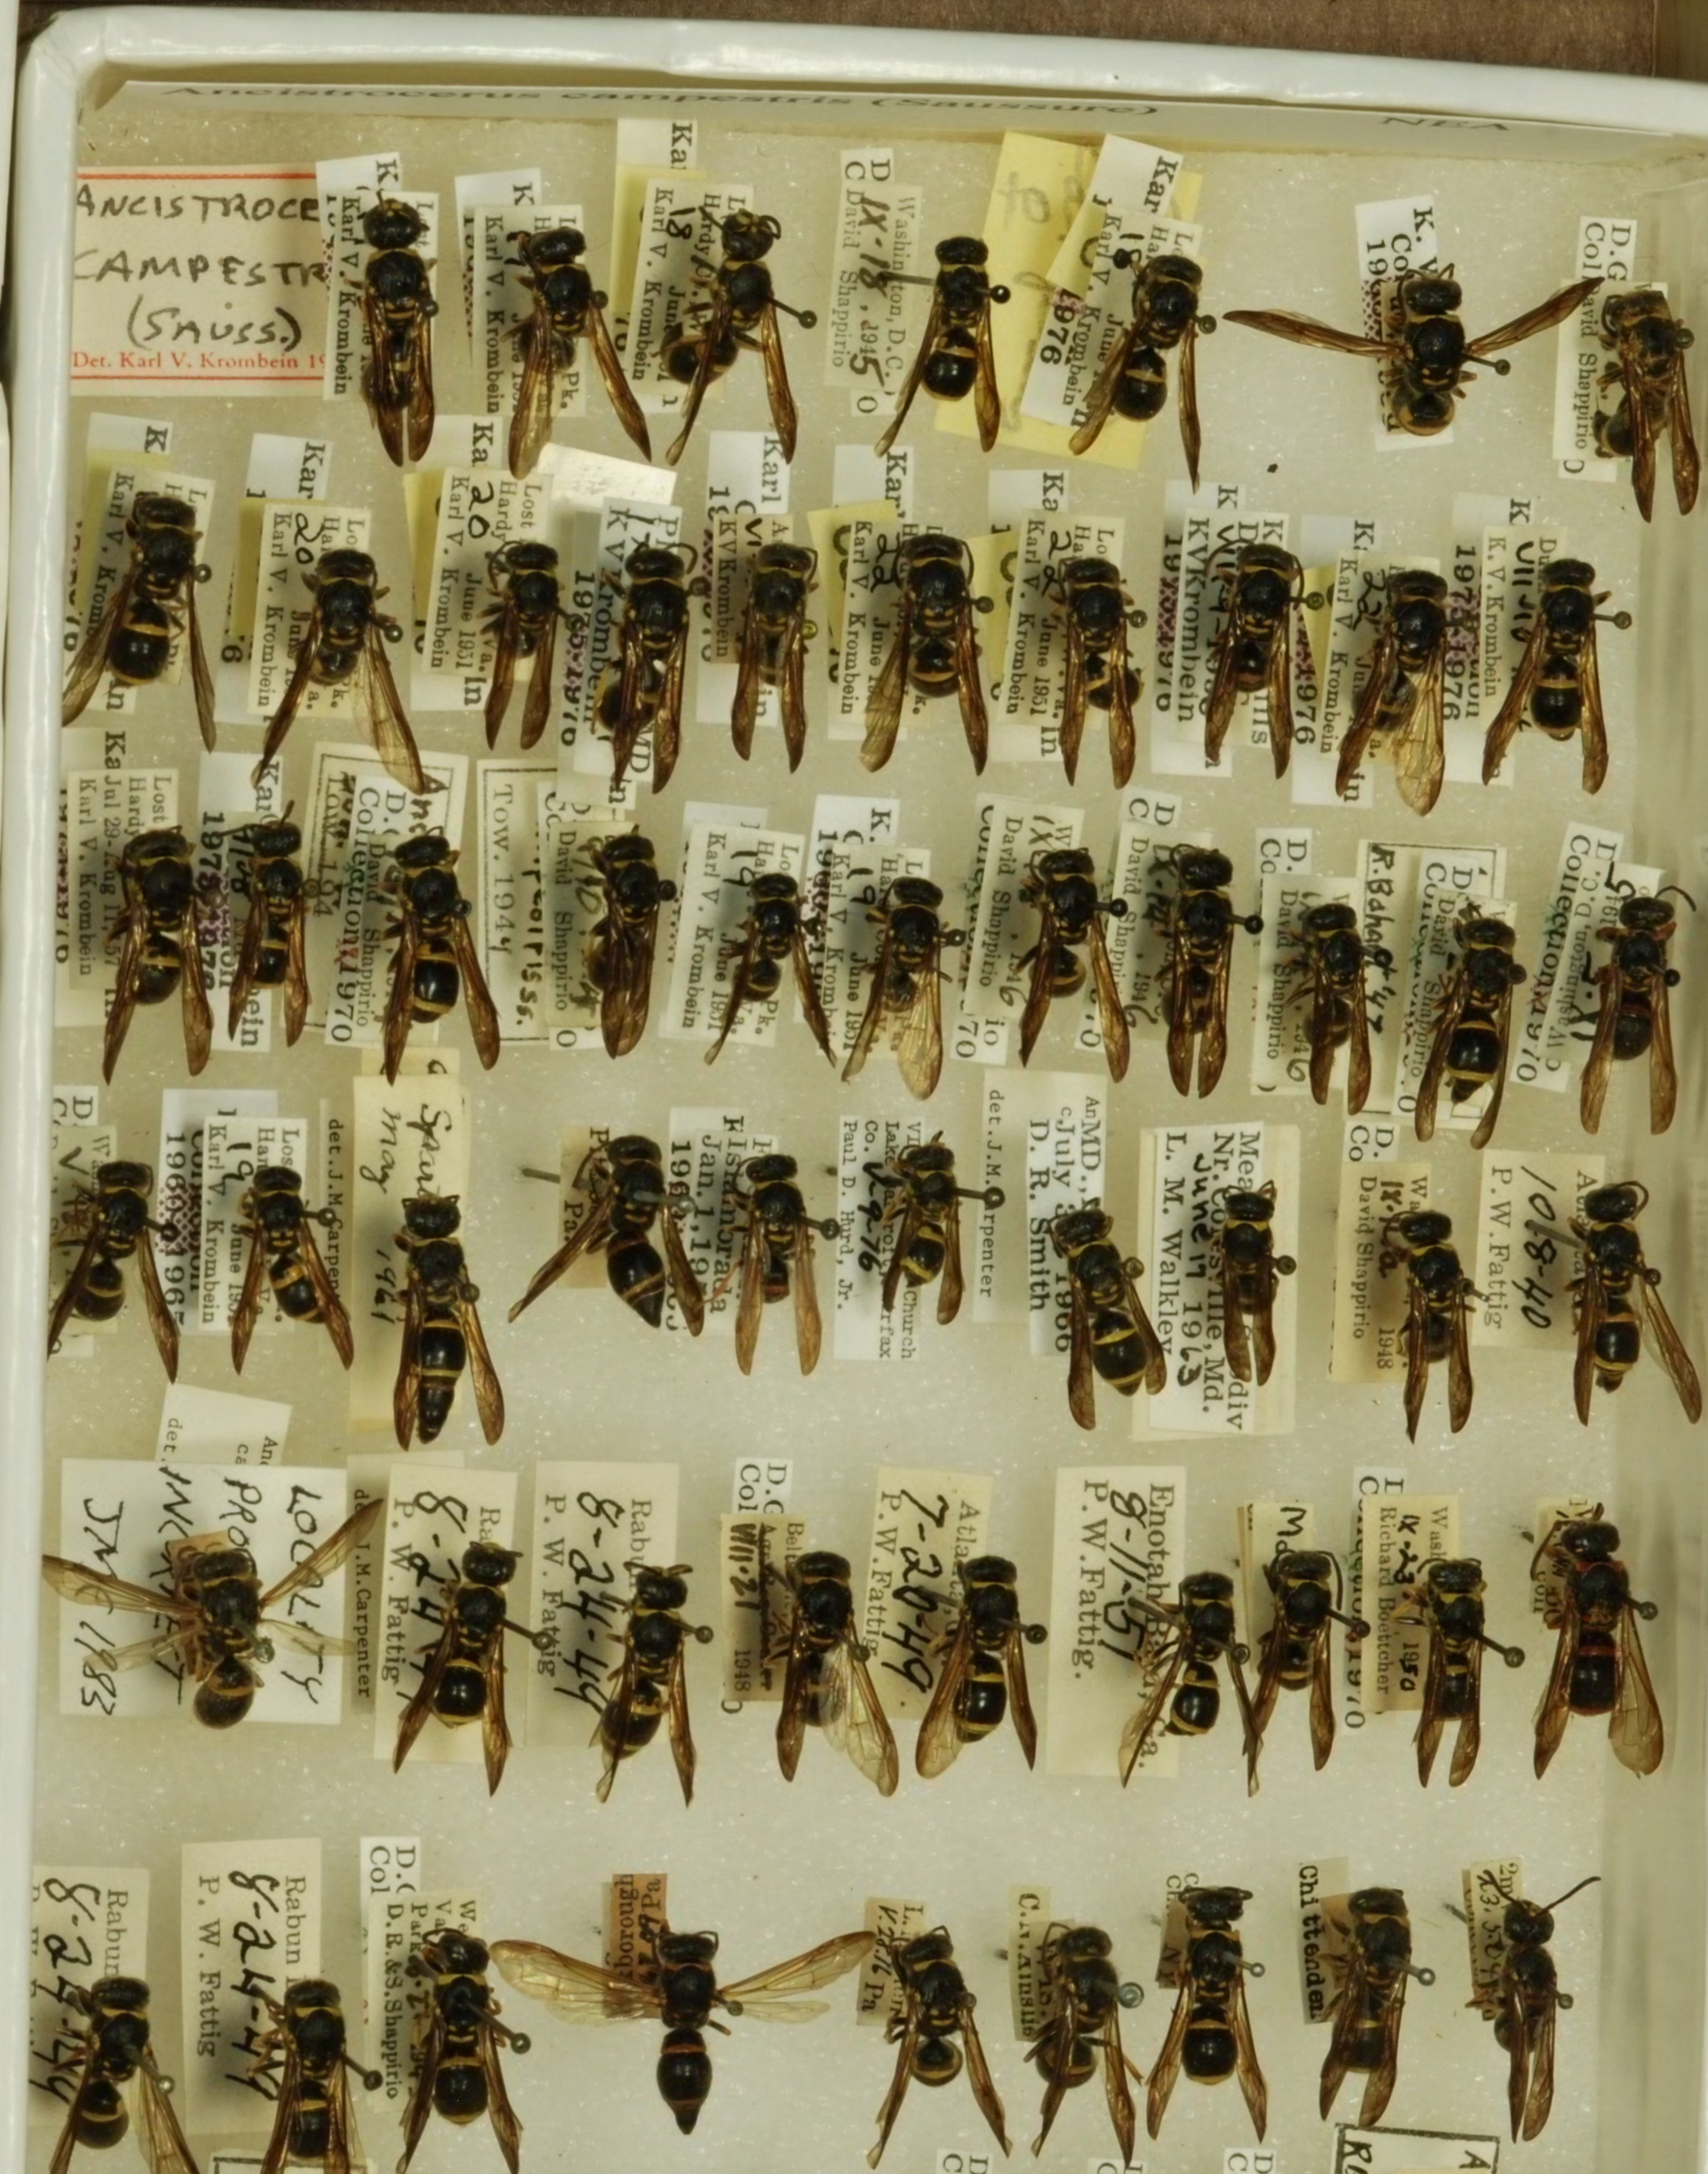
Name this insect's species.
Ancistrocerus campestris
